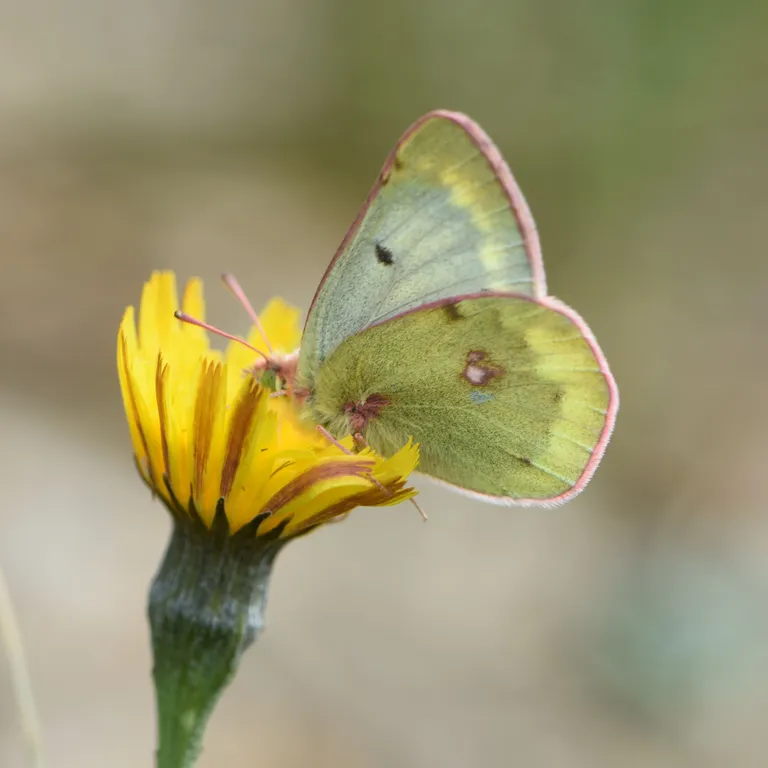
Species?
Colias phicomone
